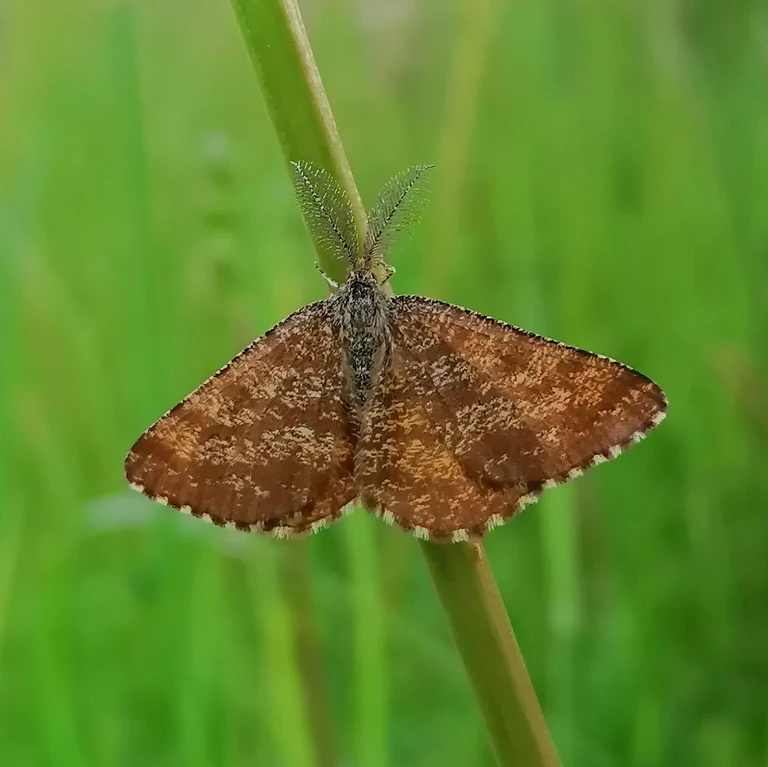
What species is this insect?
Ematurga atomaria
